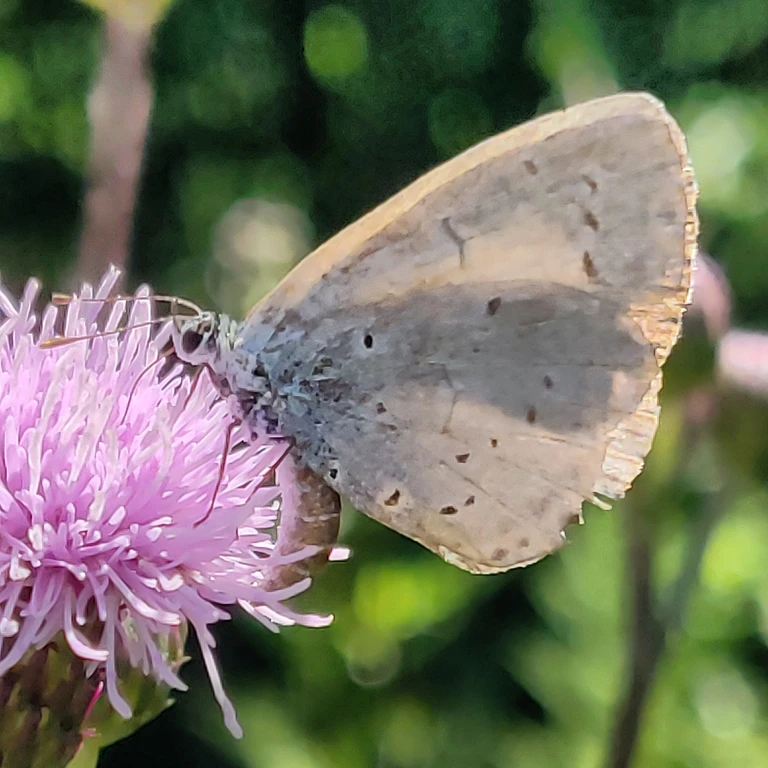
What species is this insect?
Celastrina argiolus
